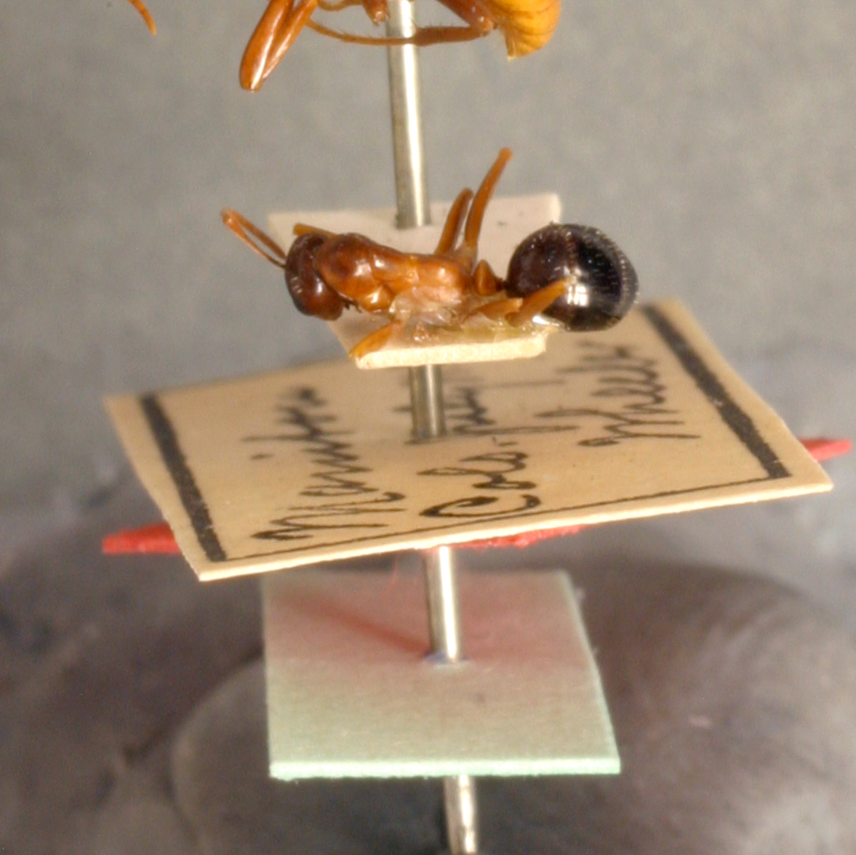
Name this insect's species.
Polyergus lucidus
